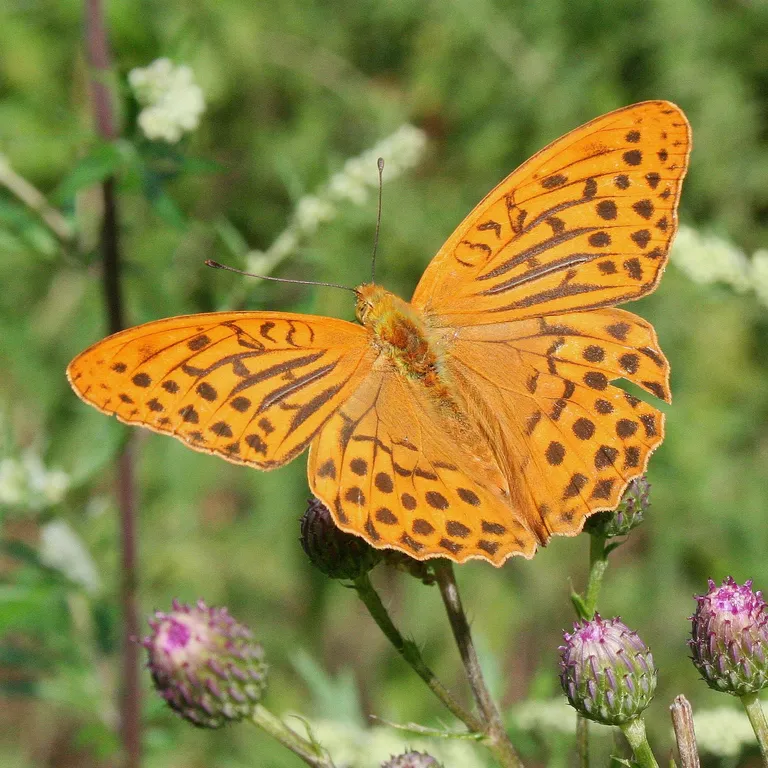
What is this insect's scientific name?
Argynnis paphia
